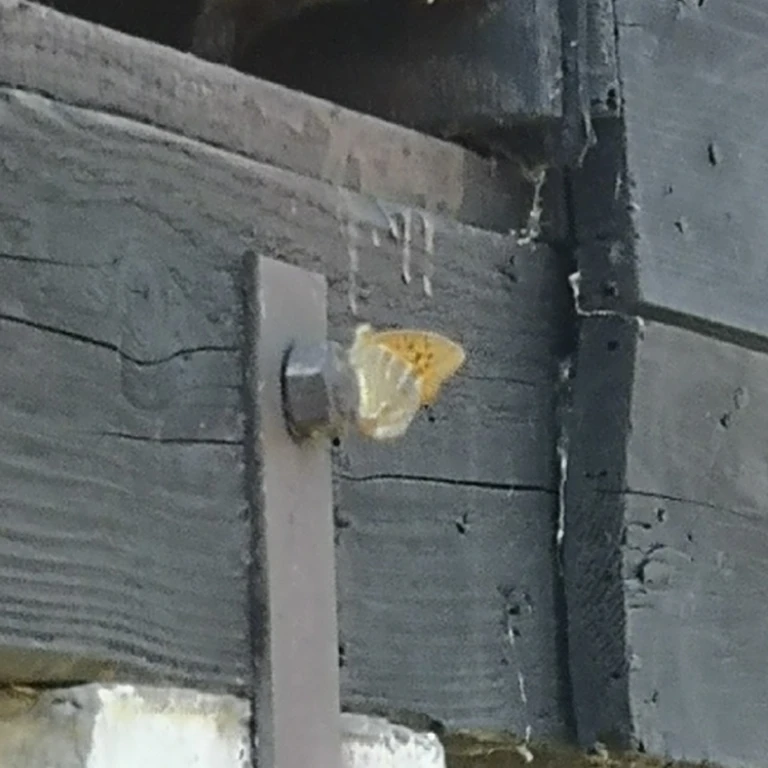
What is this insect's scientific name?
Argynnis paphia
